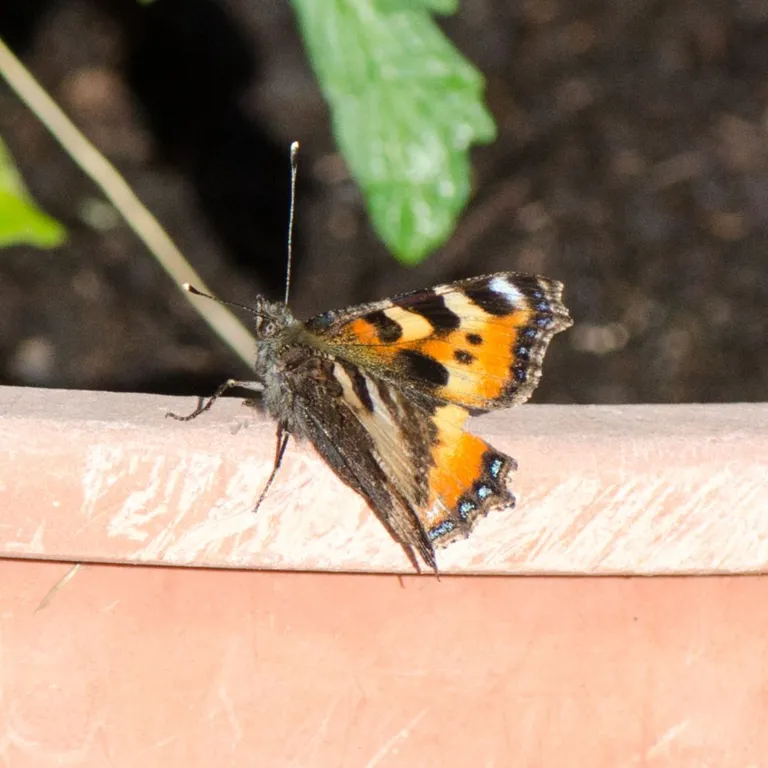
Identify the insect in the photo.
Aglais urticae
